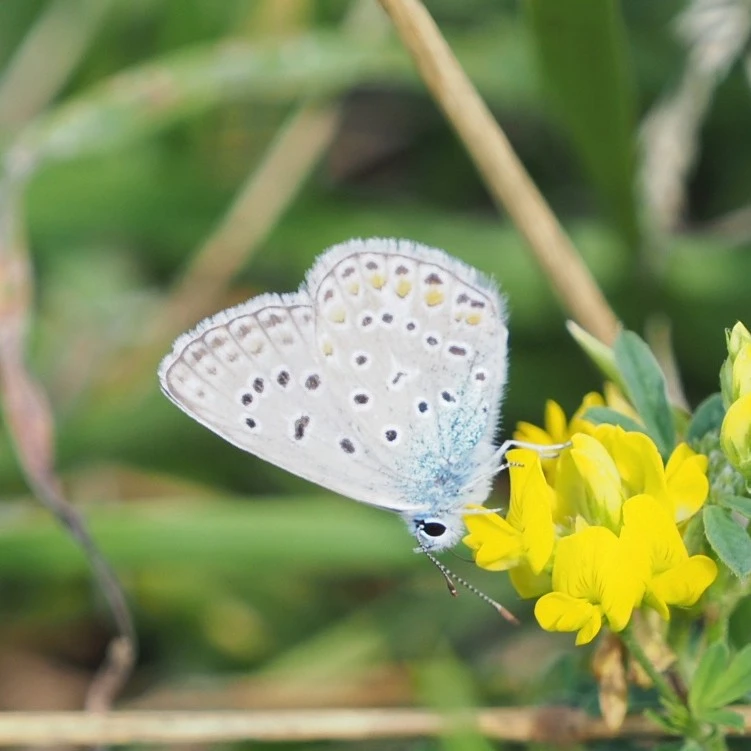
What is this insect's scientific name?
Polyommatus icarus
